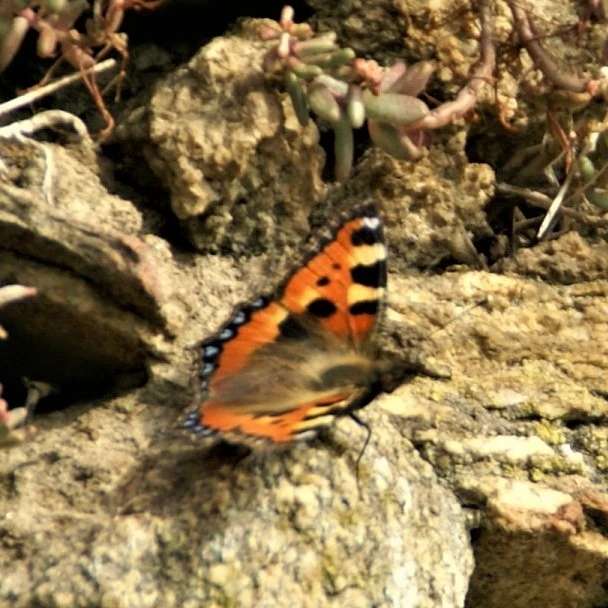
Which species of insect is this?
Aglais urticae
